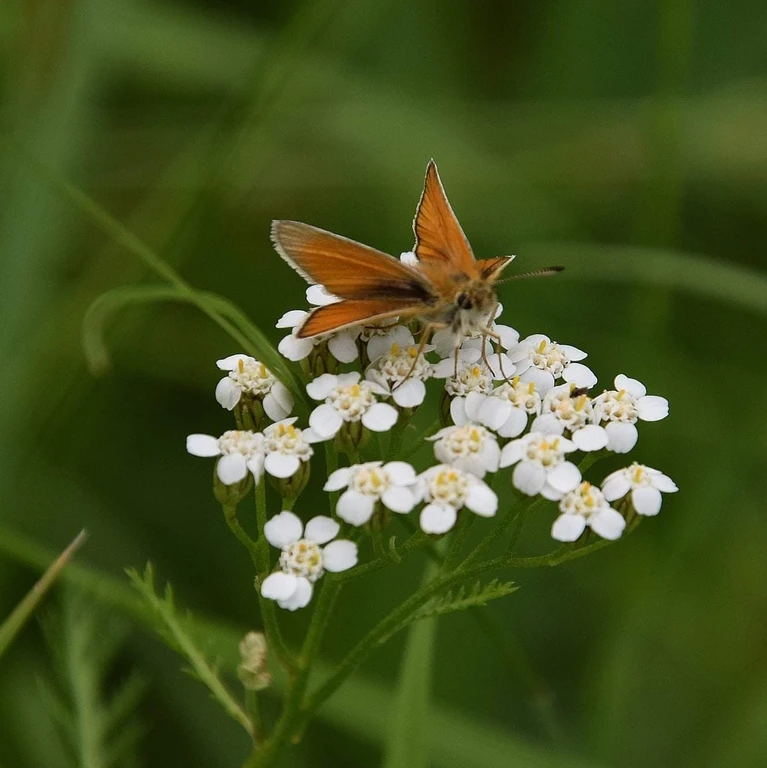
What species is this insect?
Thymelicus lineola
